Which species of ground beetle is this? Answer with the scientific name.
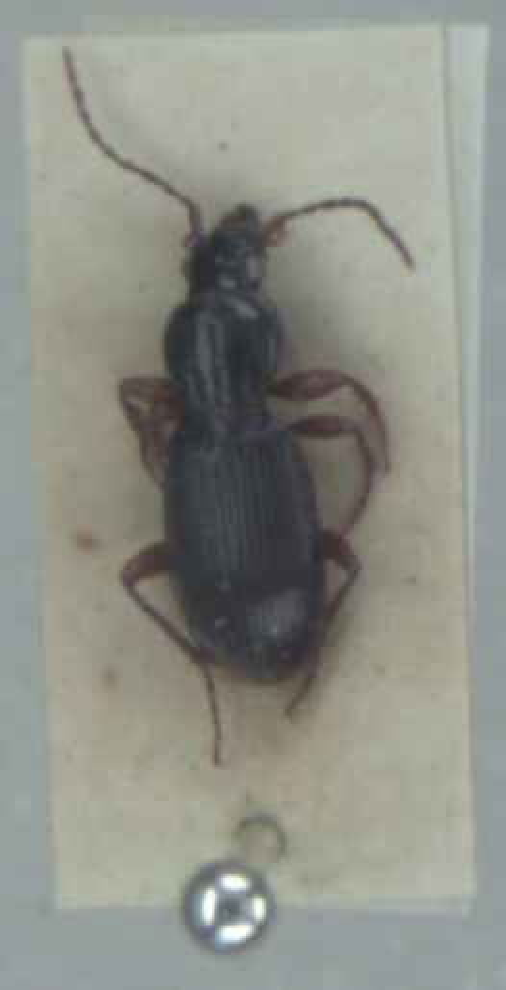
Stomis pumicatus
